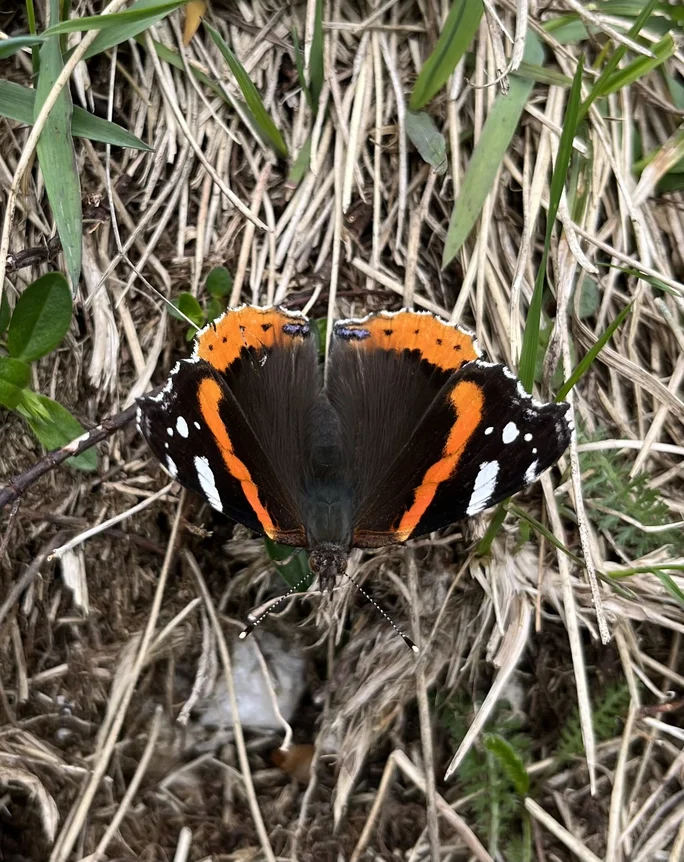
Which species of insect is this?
Vanessa atalanta
